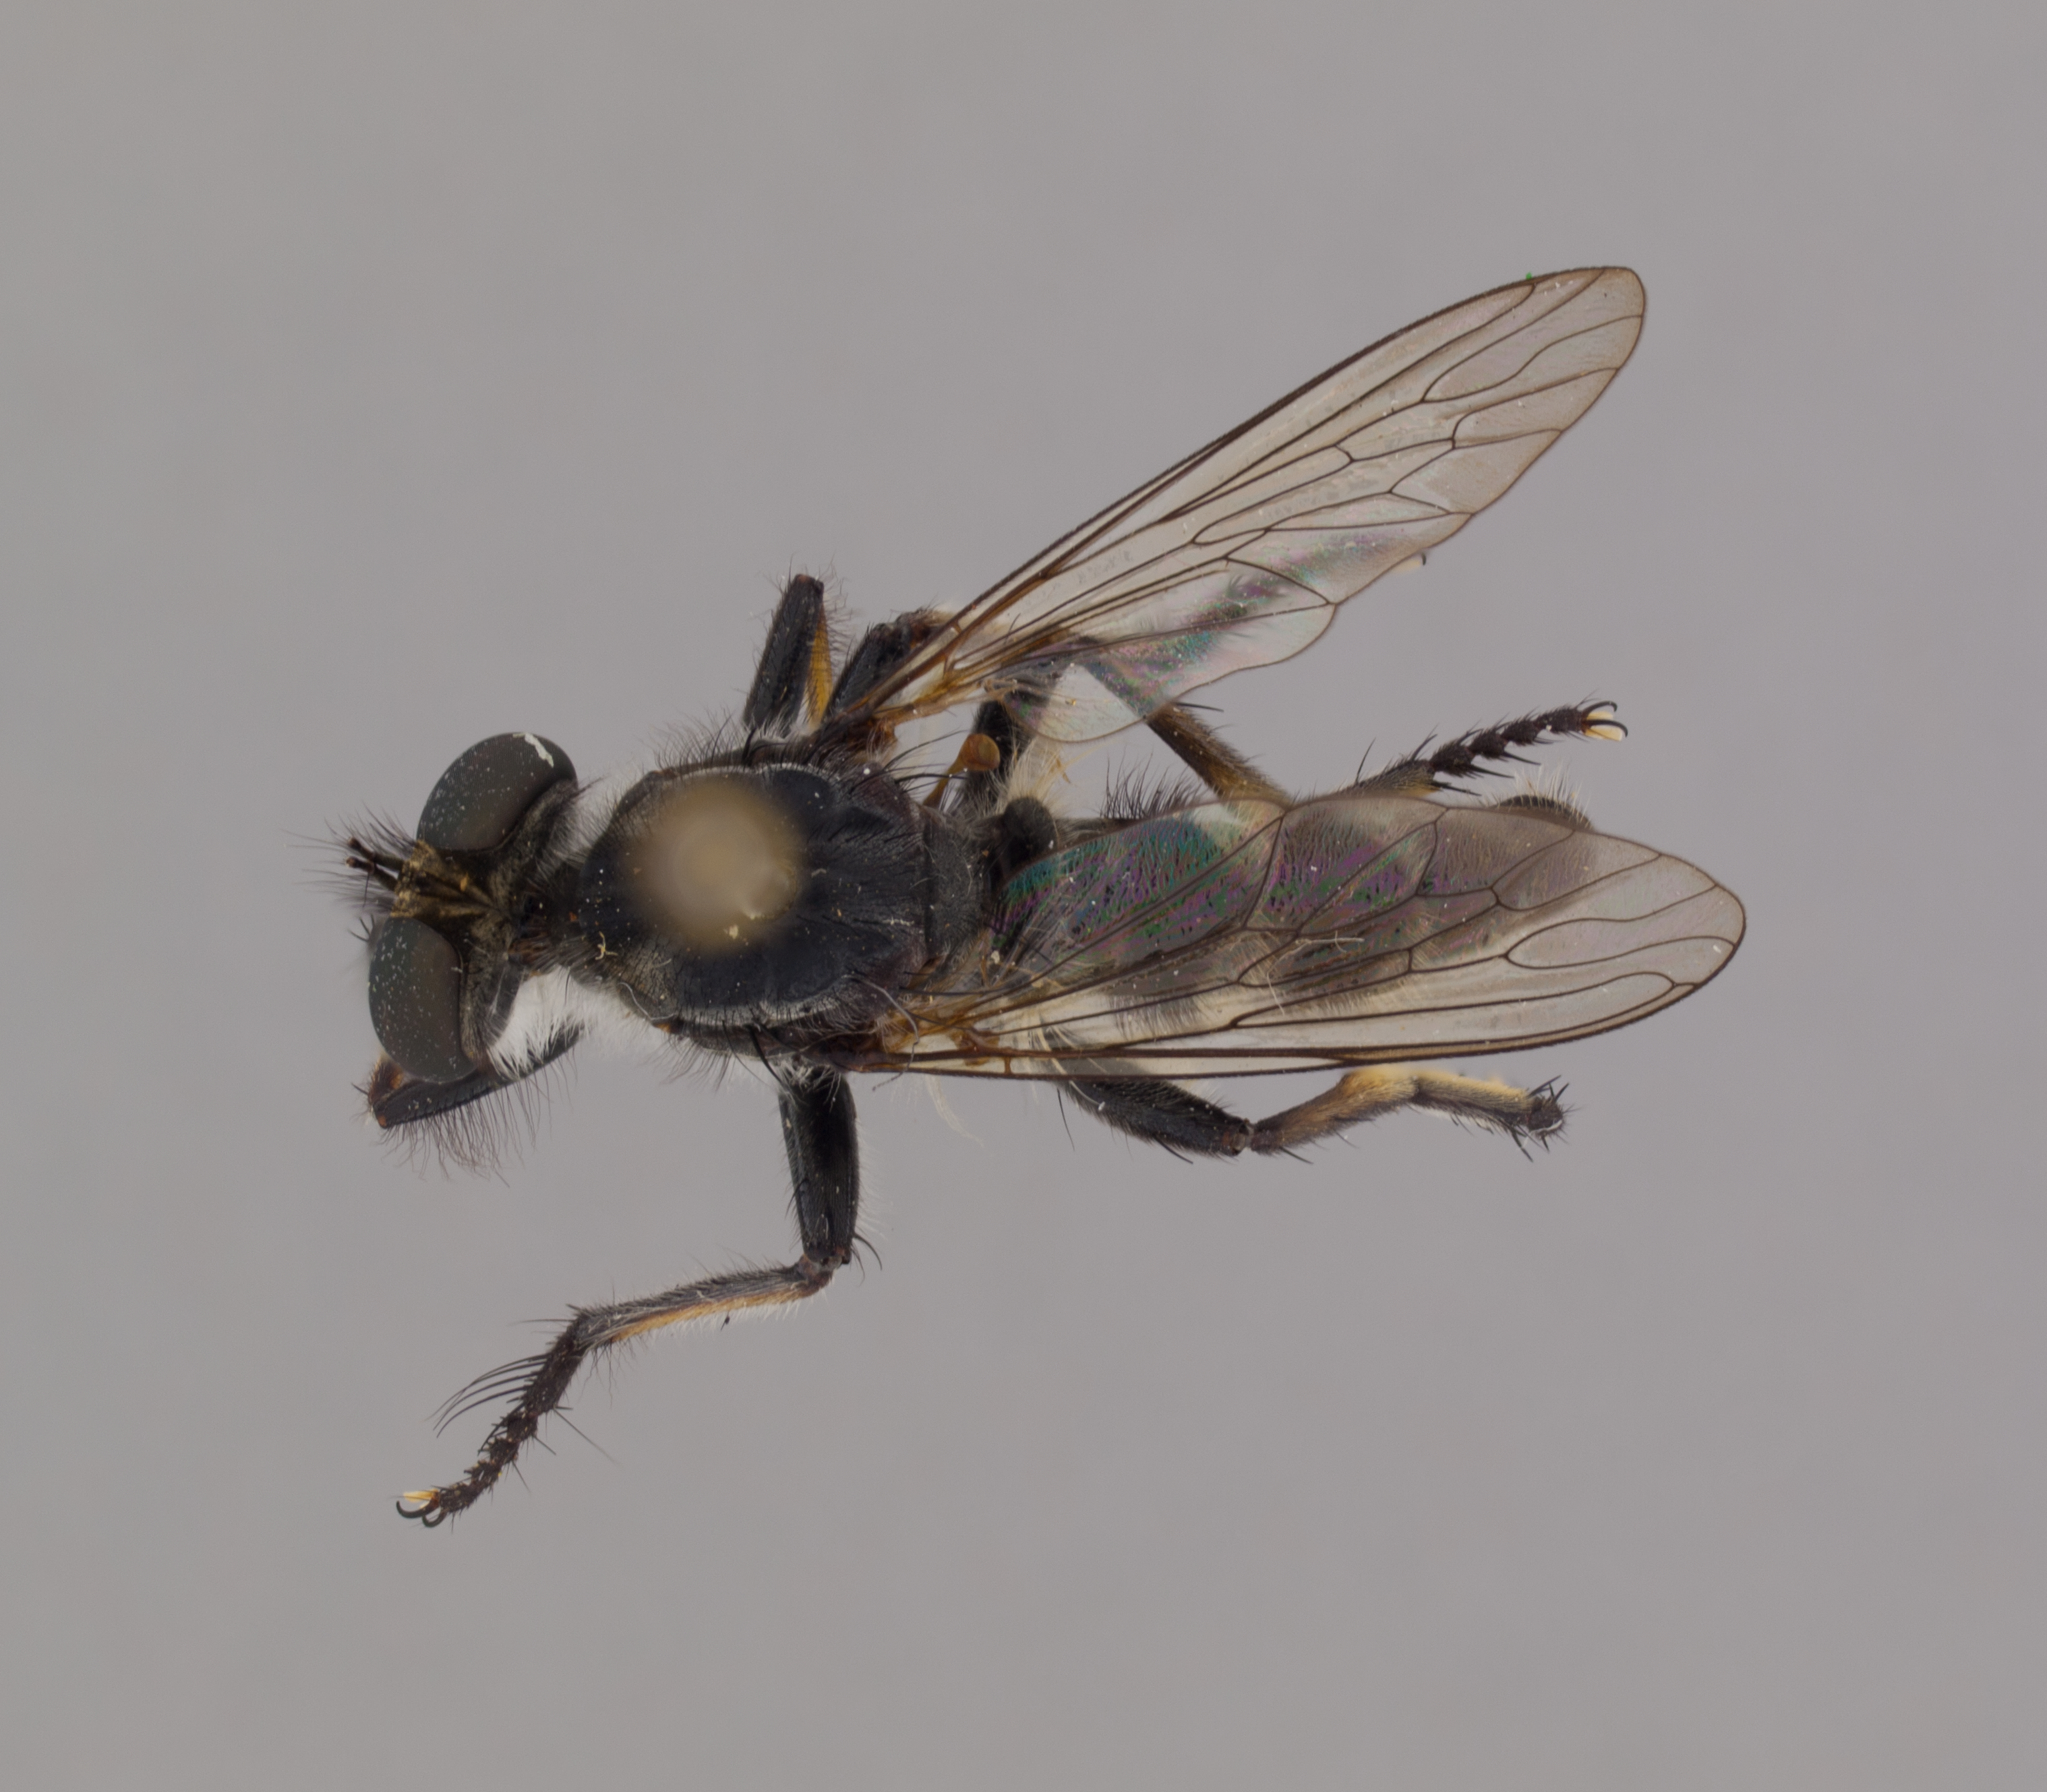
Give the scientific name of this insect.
Astochia lancealata
